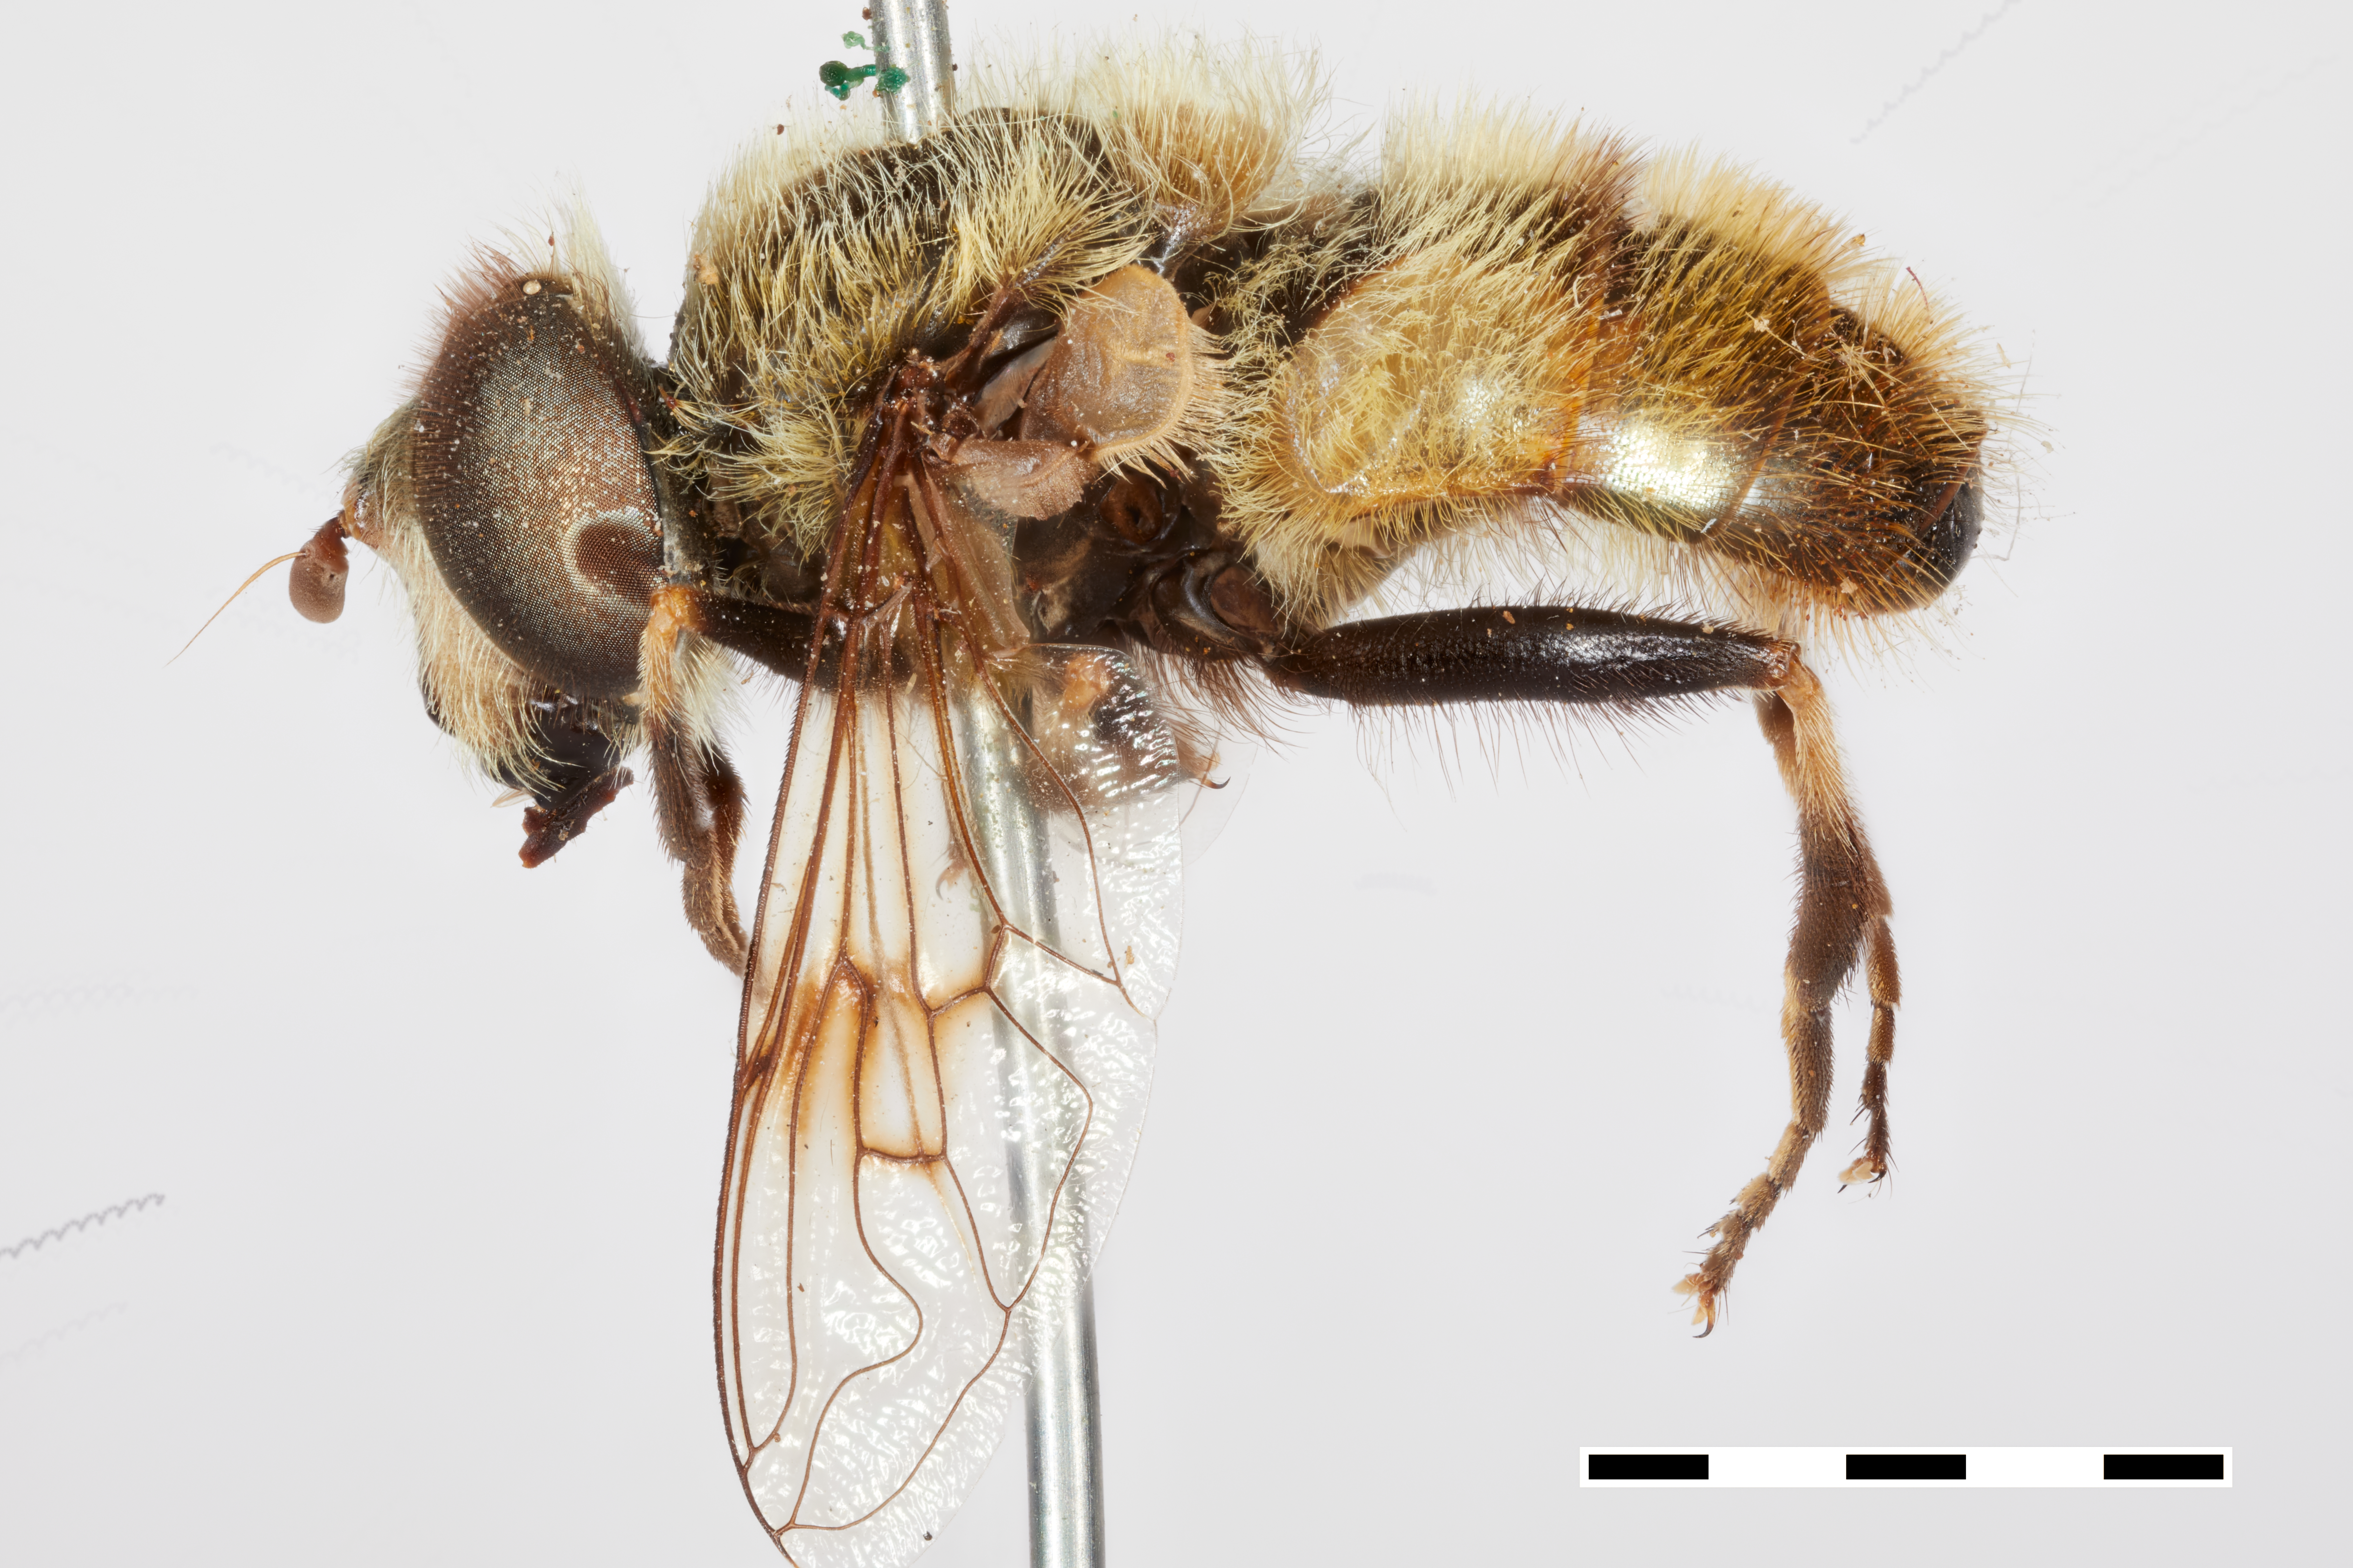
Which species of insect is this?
Eristalis occidentalis
